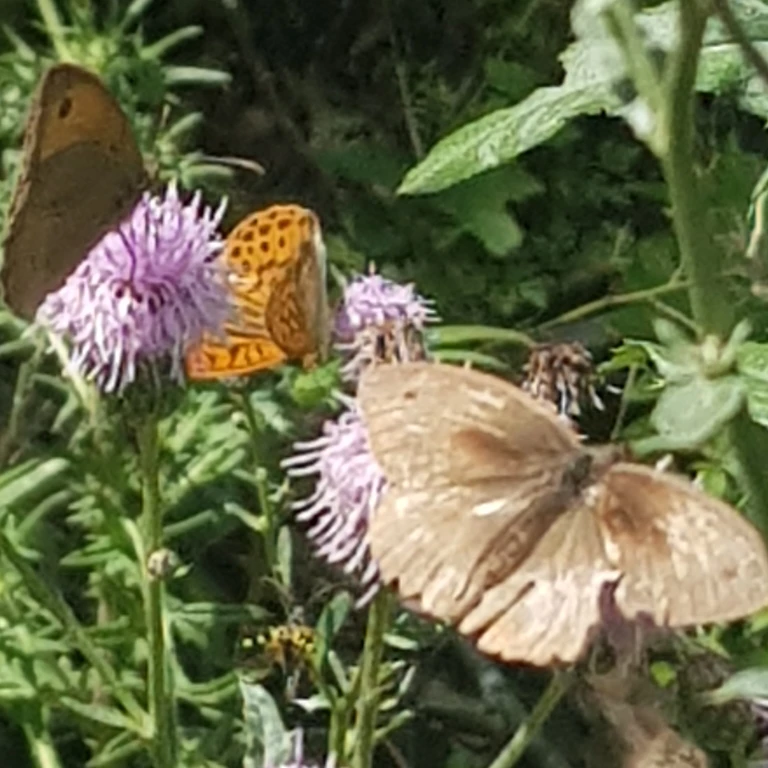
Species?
Maniola jurtina
